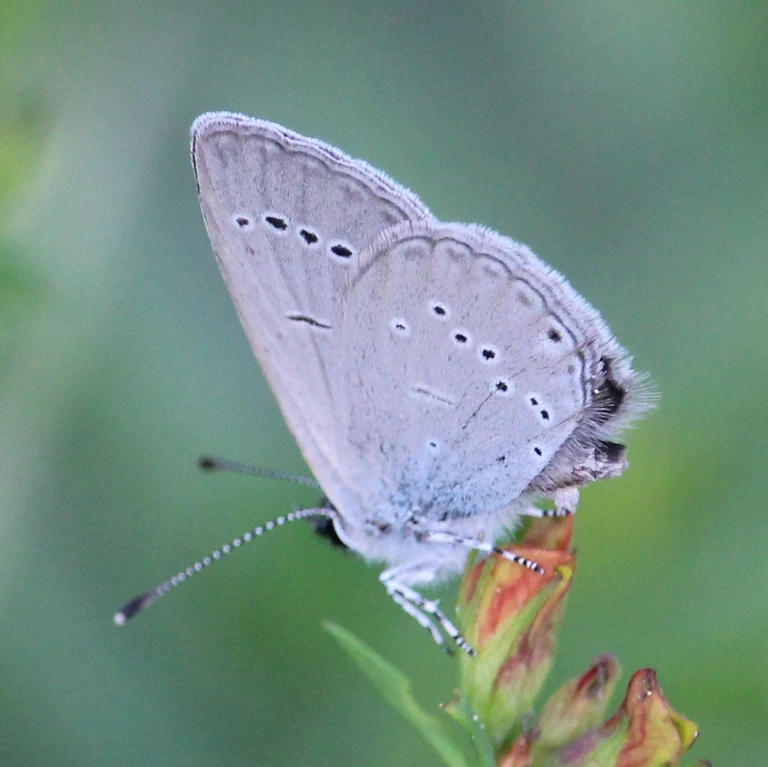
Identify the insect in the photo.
Cupido minimus
